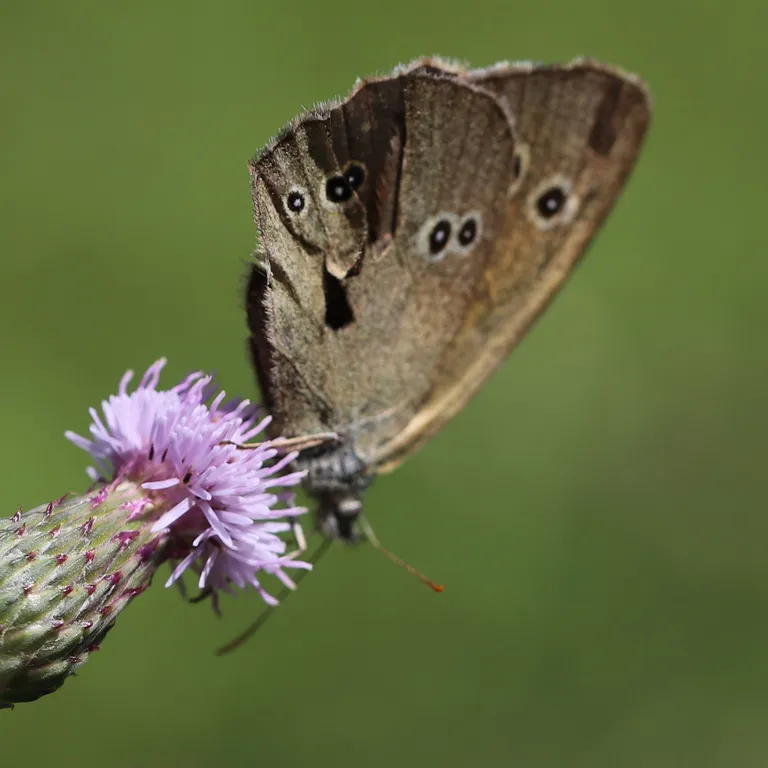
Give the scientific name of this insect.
Aphantopus hyperantus
